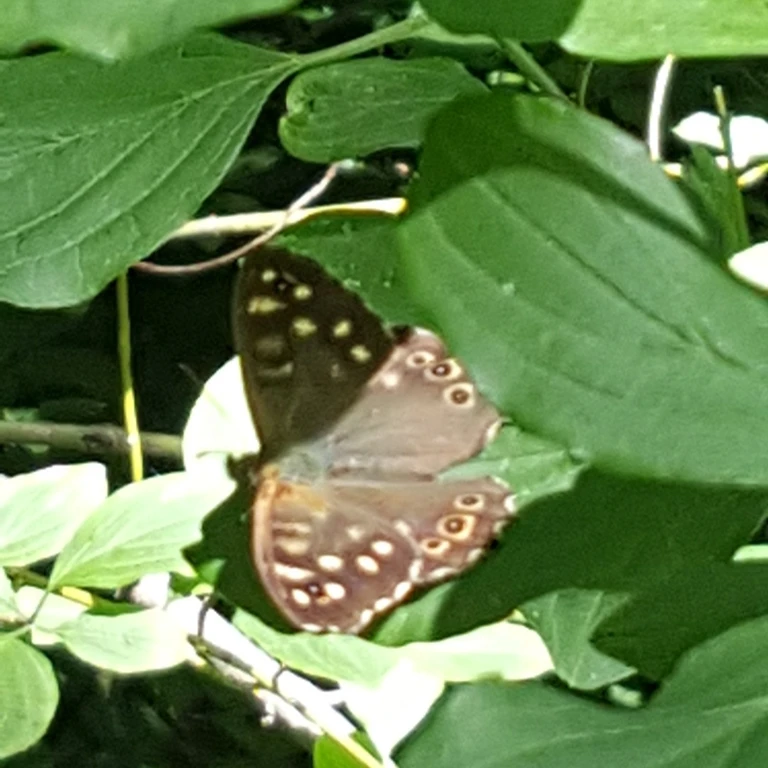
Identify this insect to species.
Pararge aegeria
